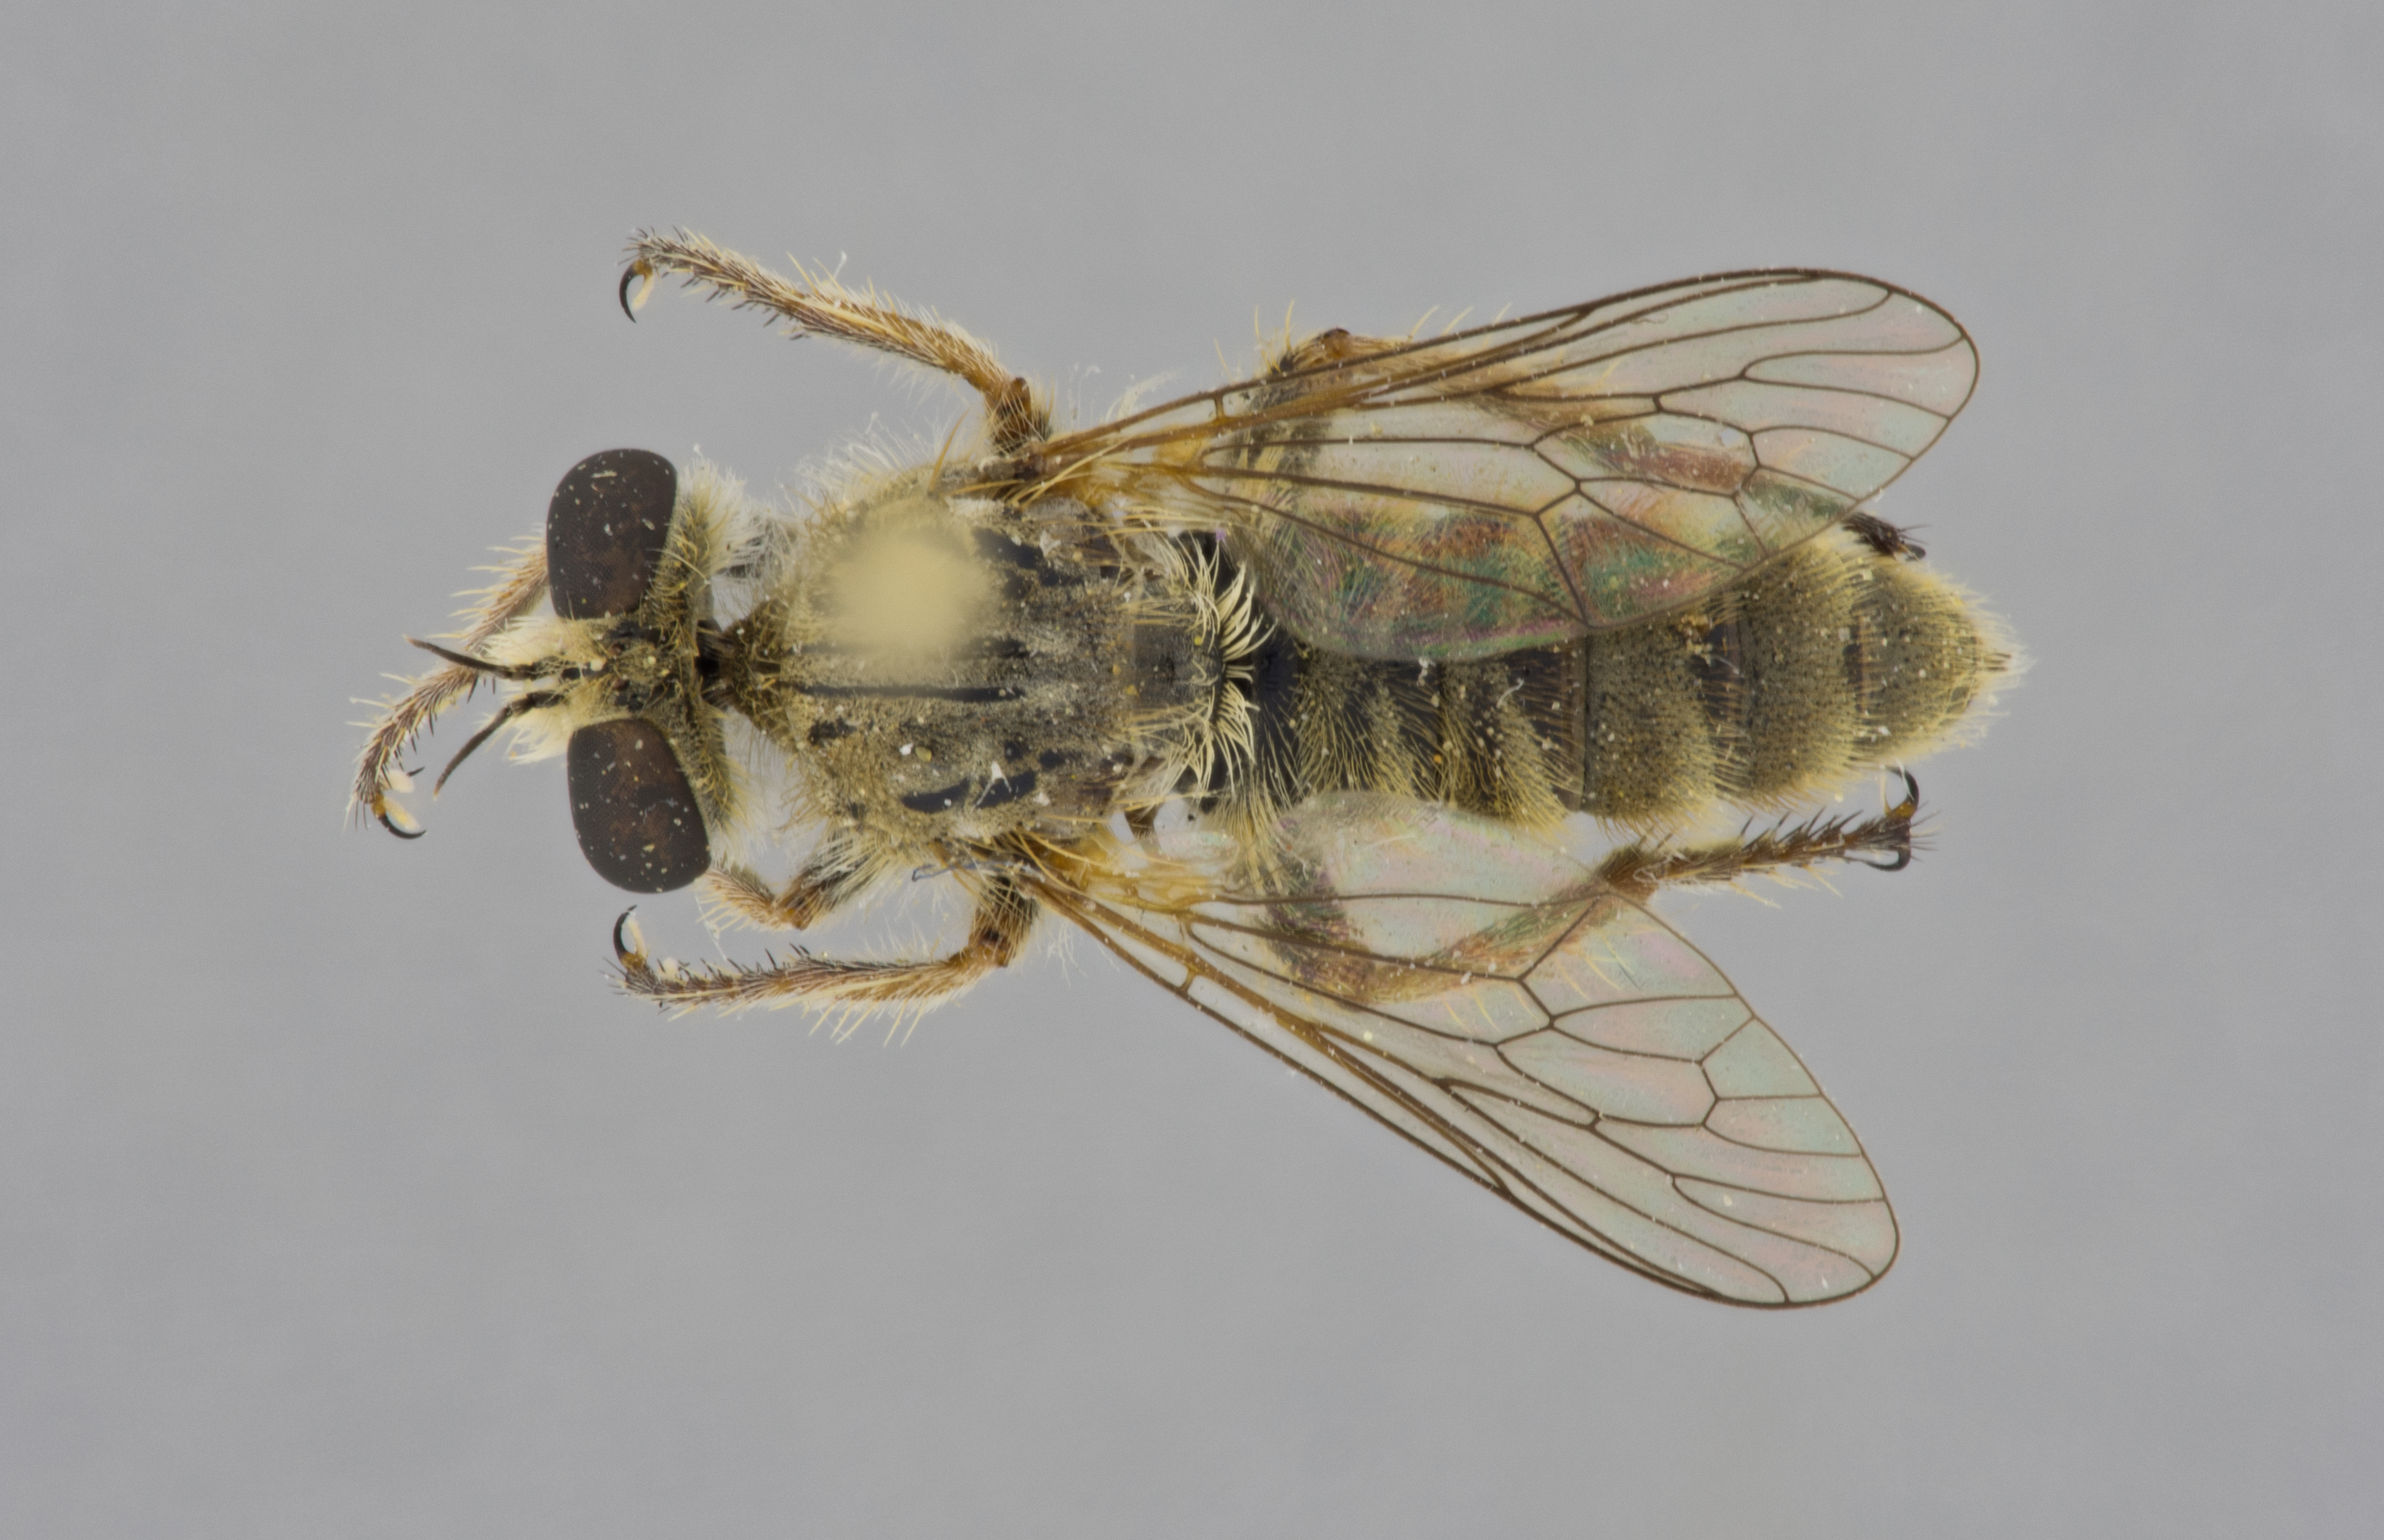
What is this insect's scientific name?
Amphisbetetus favillaceus
